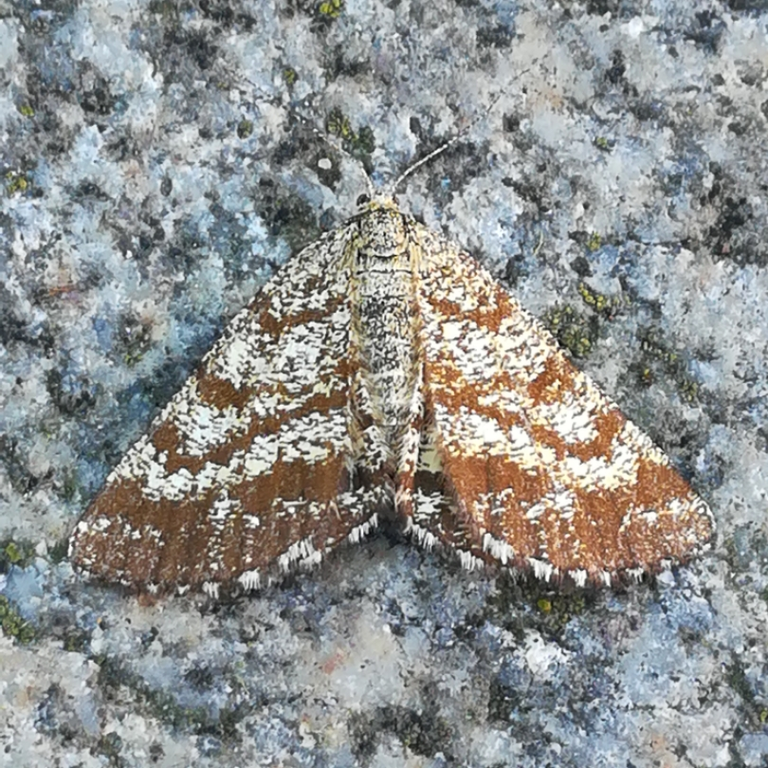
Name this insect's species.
Ematurga atomaria
